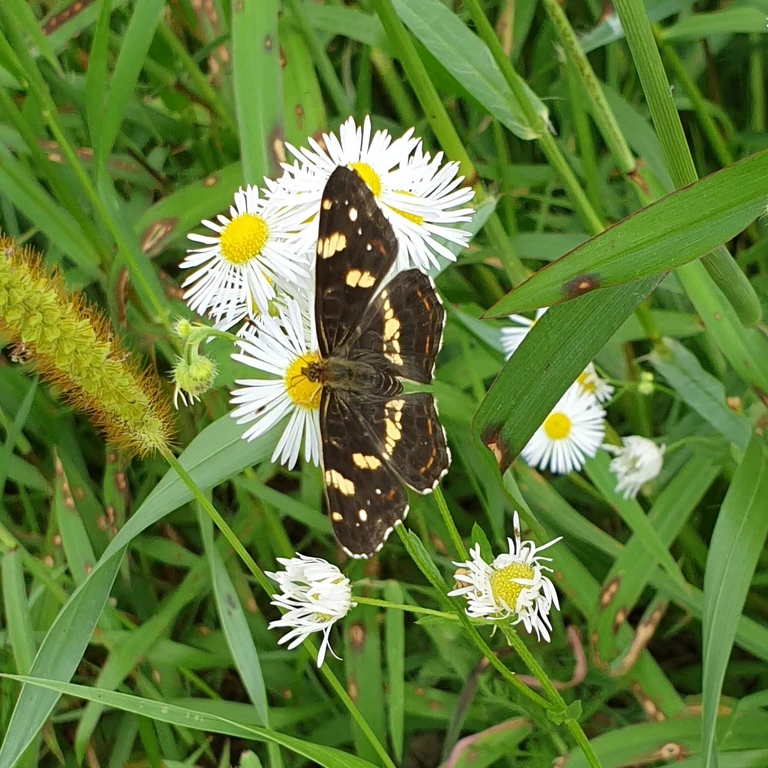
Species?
Araschnia levana
